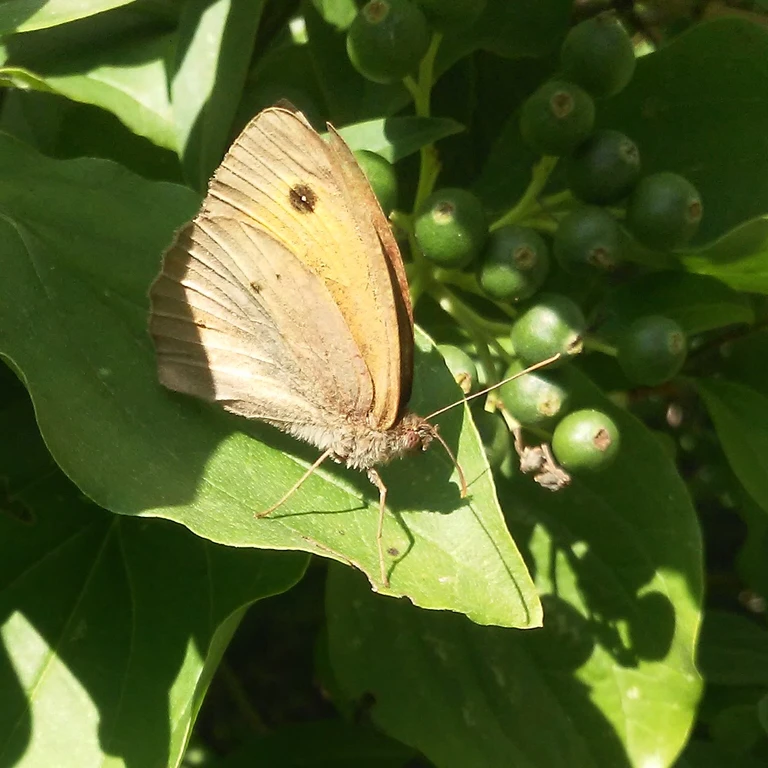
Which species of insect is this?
Maniola jurtina
